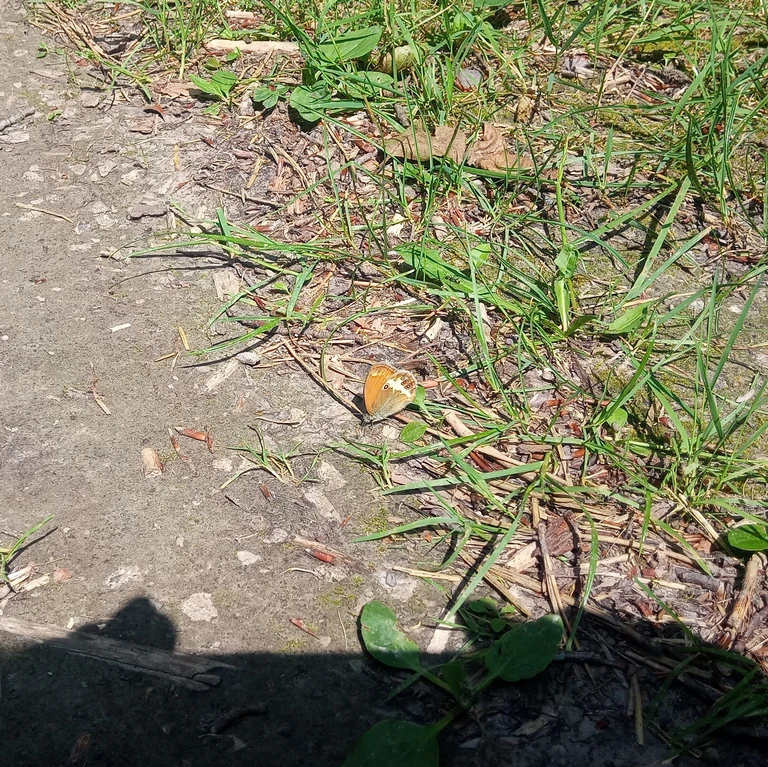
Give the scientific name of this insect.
Coenonympha arcania
